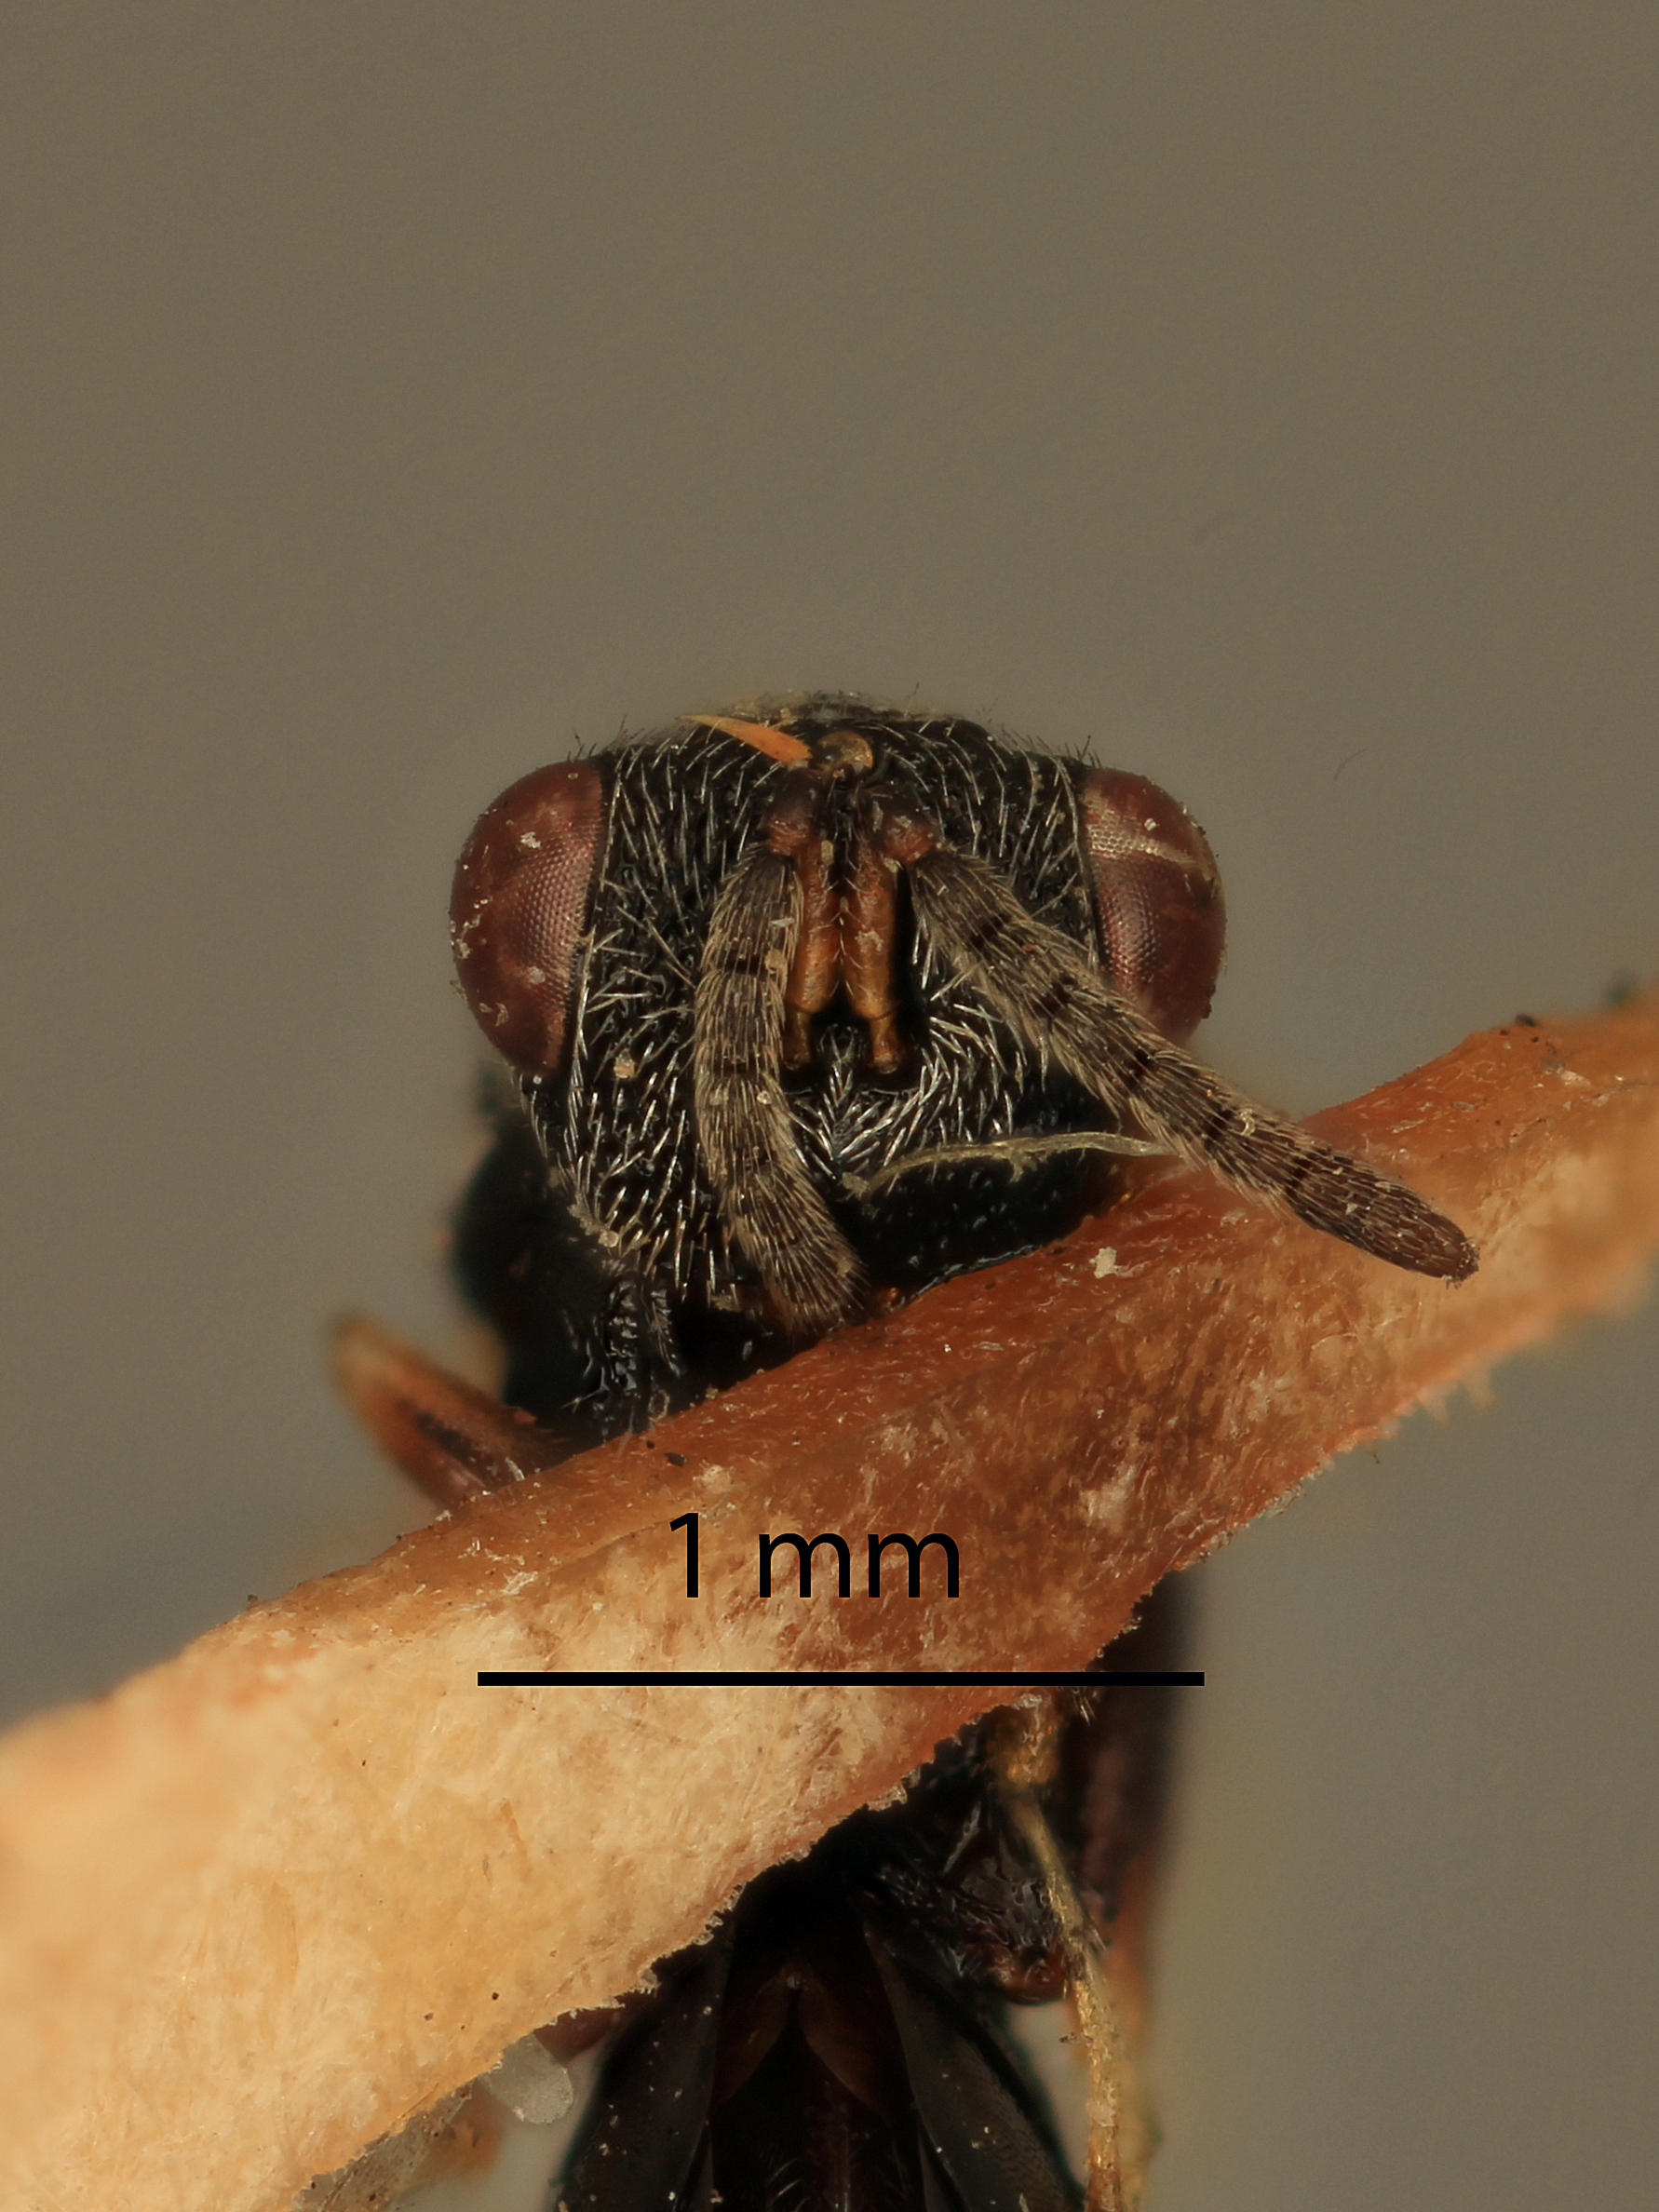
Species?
Eurytoma pini
